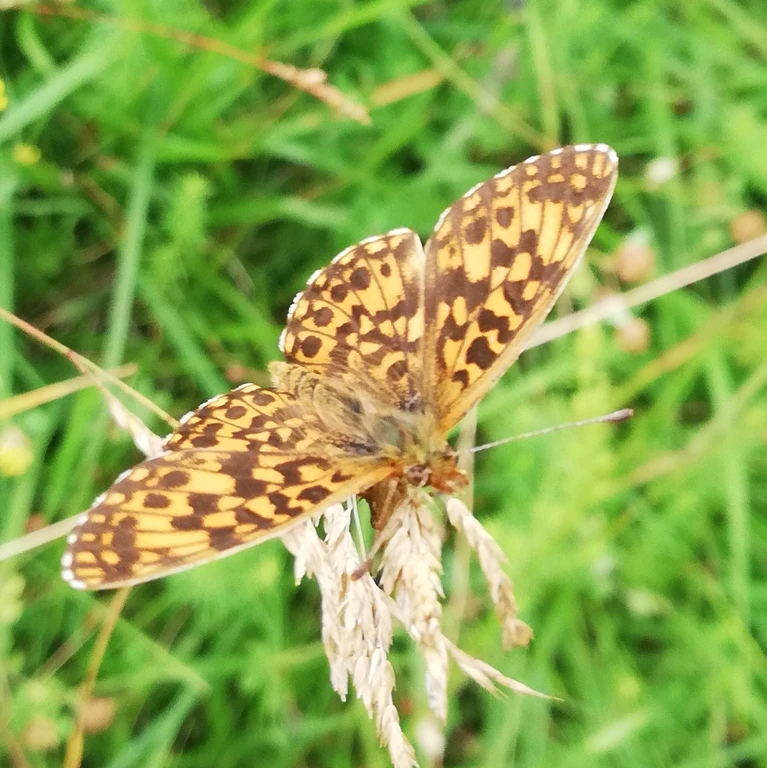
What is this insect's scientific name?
Boloria dia
